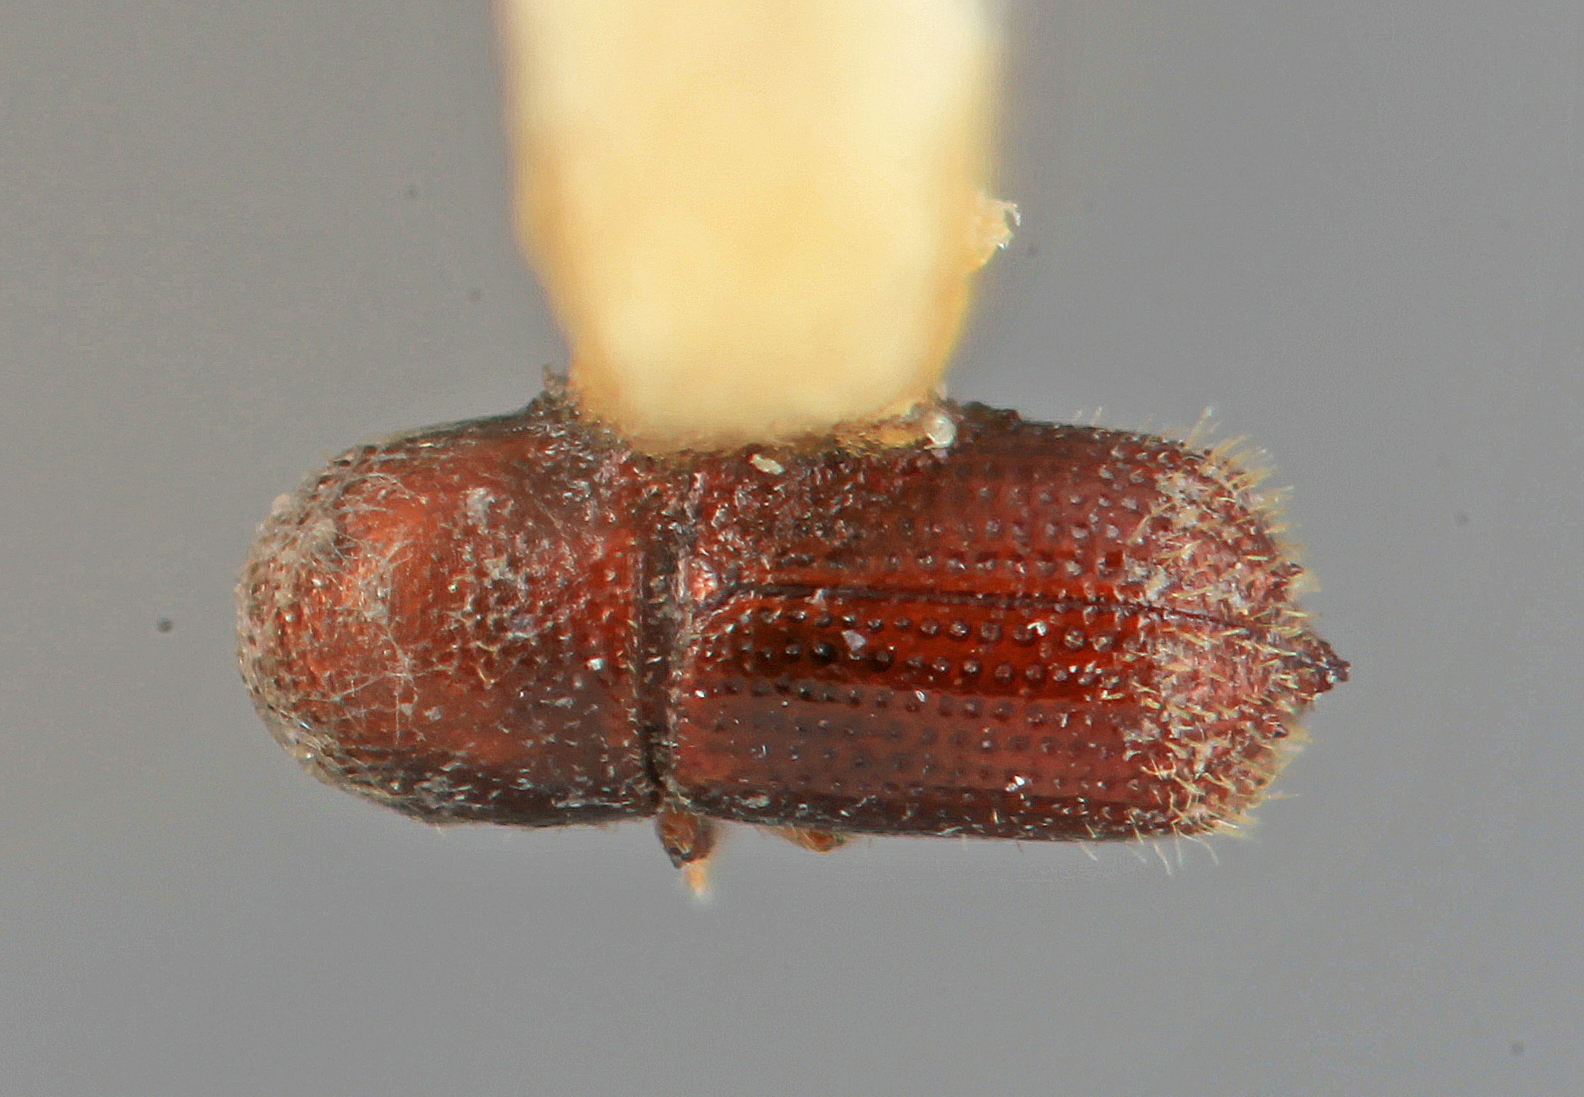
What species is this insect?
Phloeocleptus parvus
